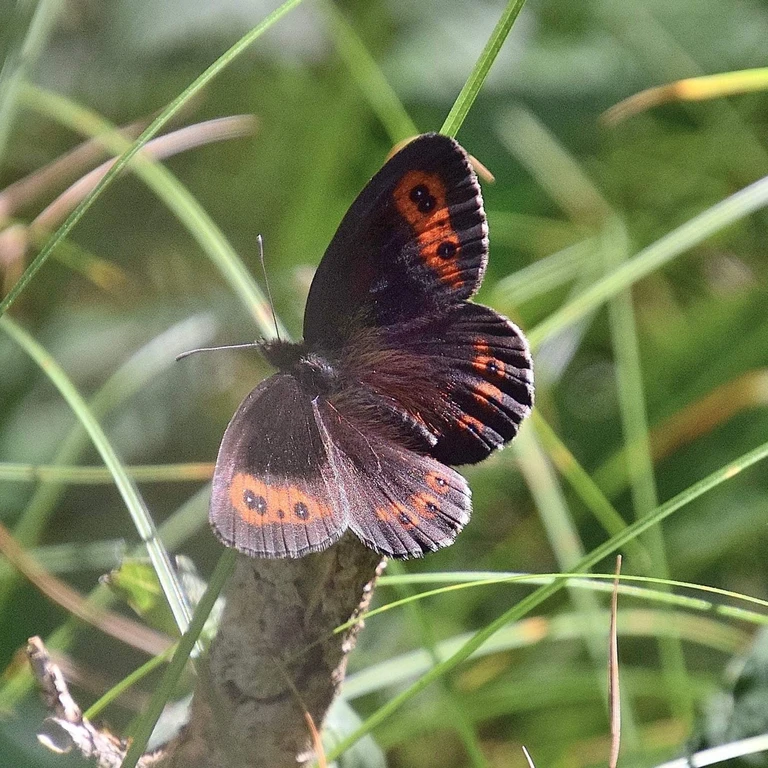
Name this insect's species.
Erebia aethiops
